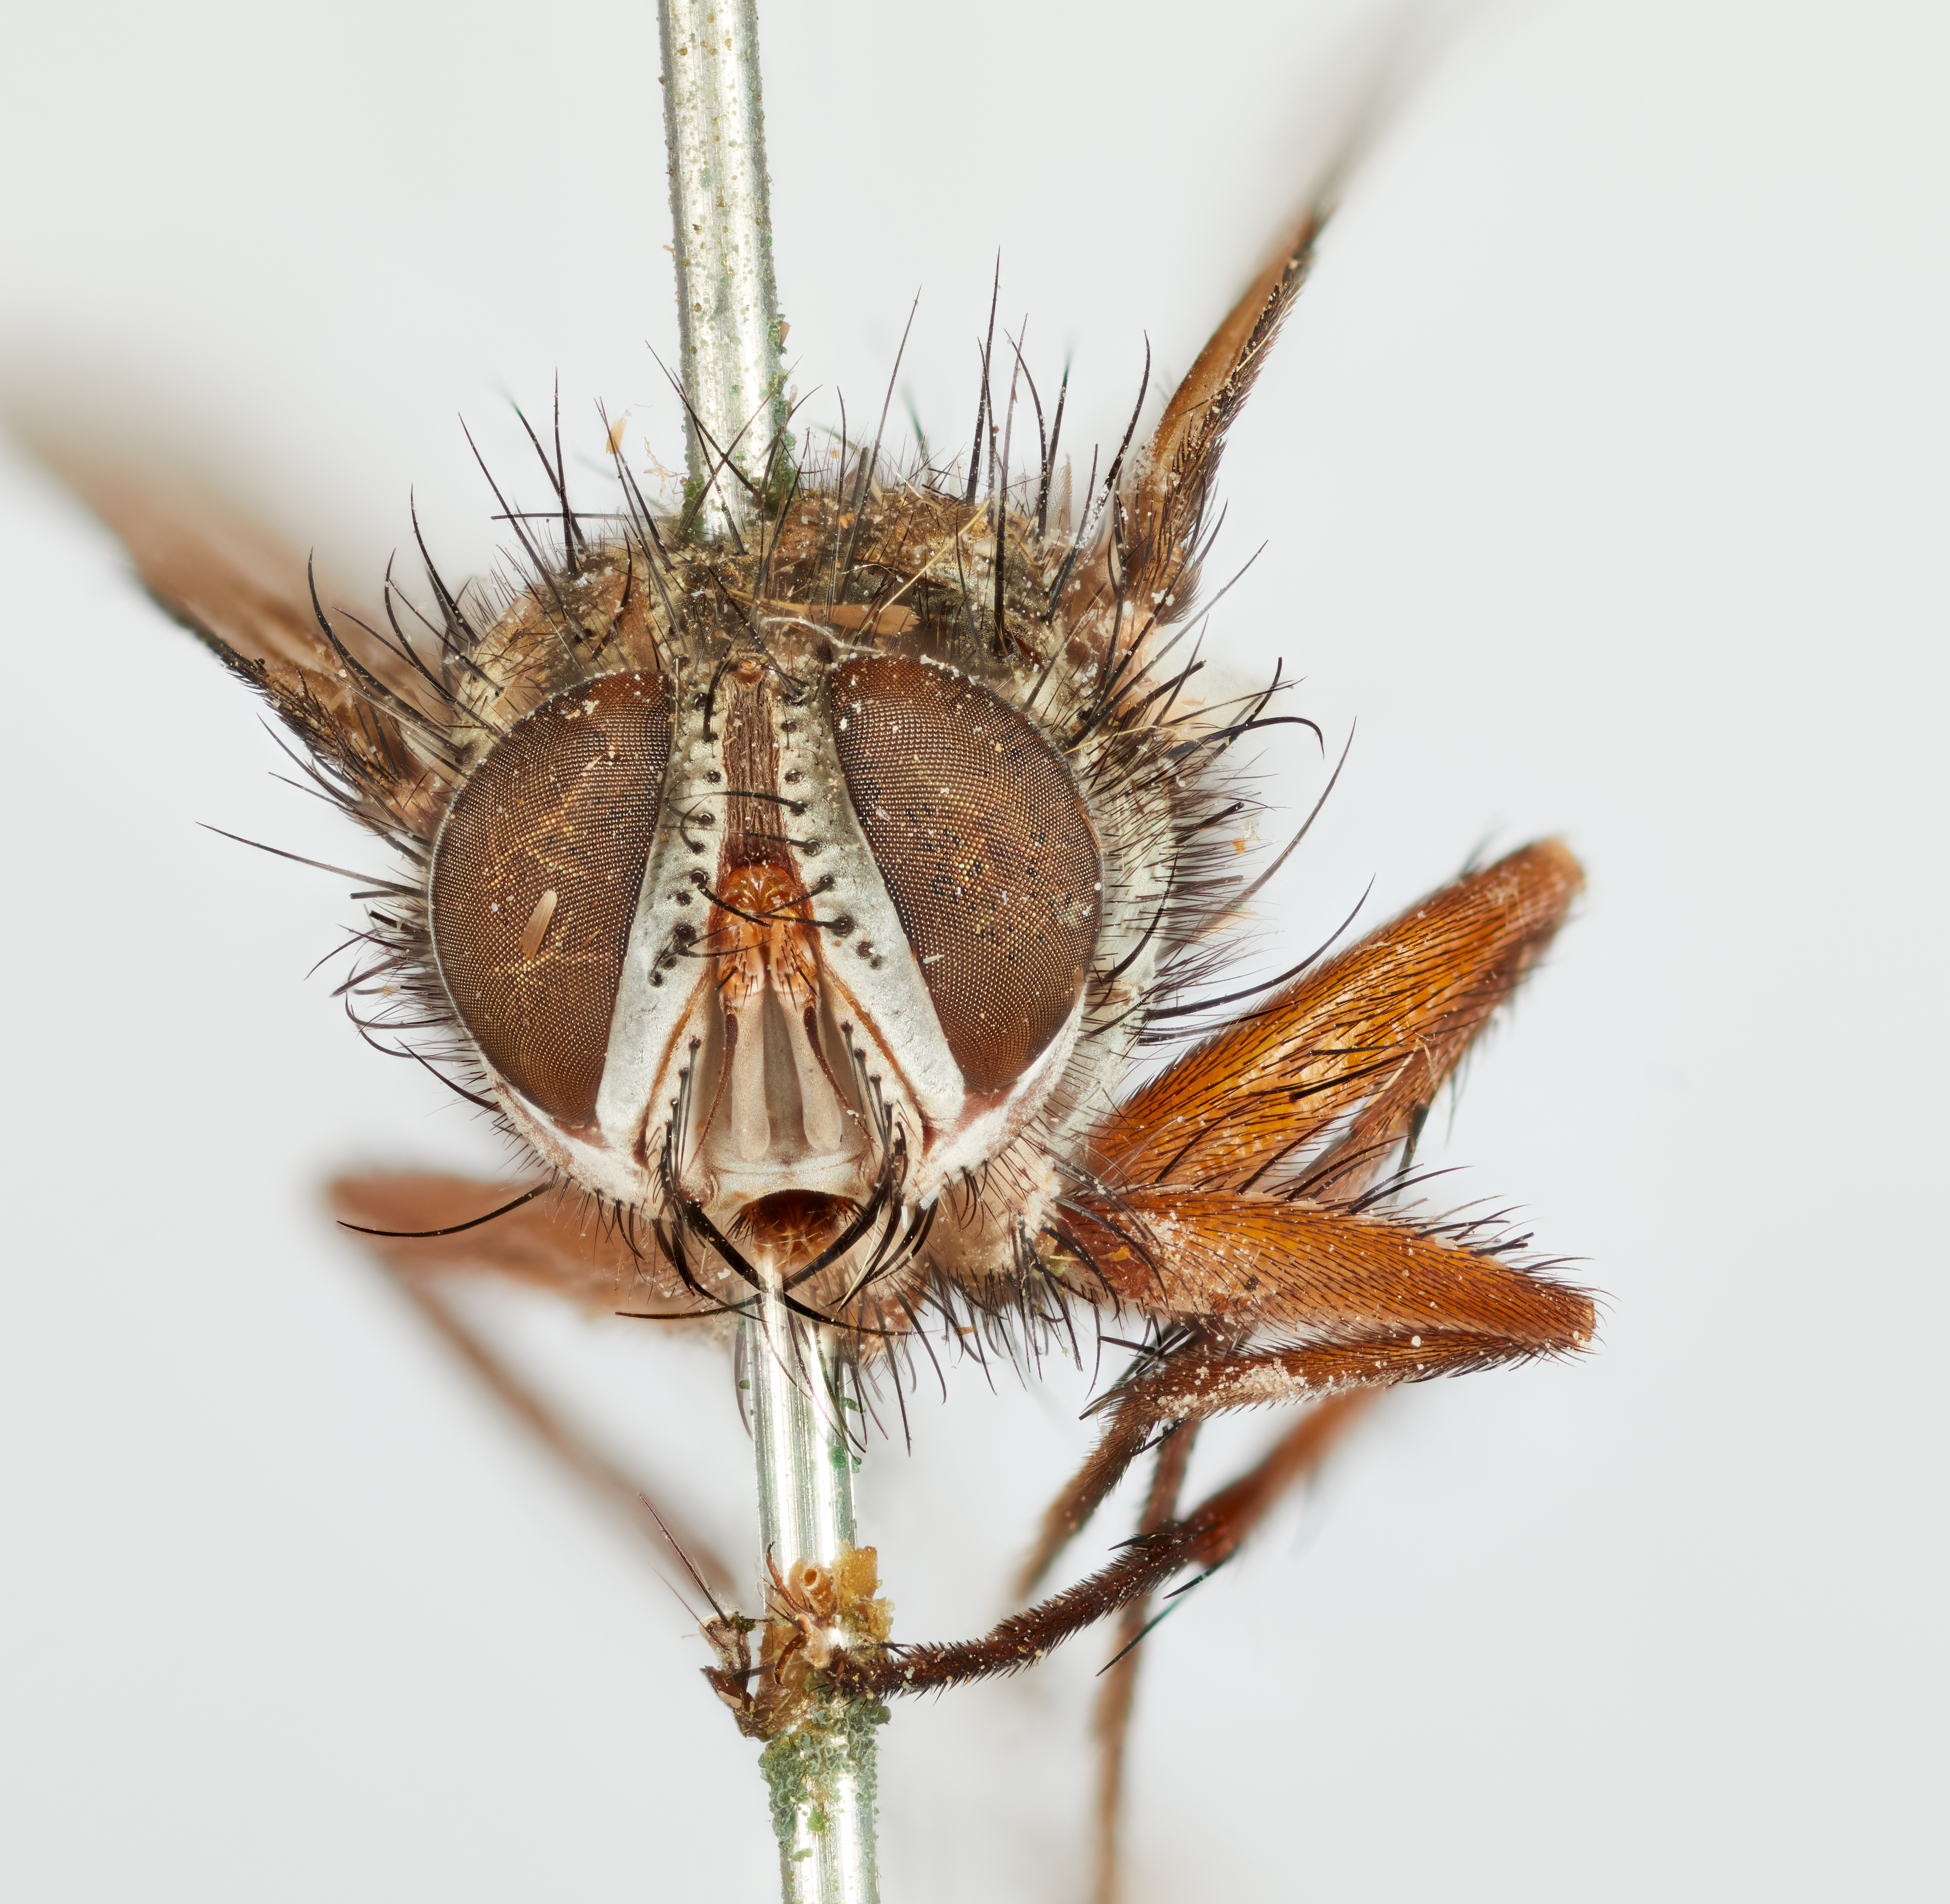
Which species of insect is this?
Masicera pulverea
